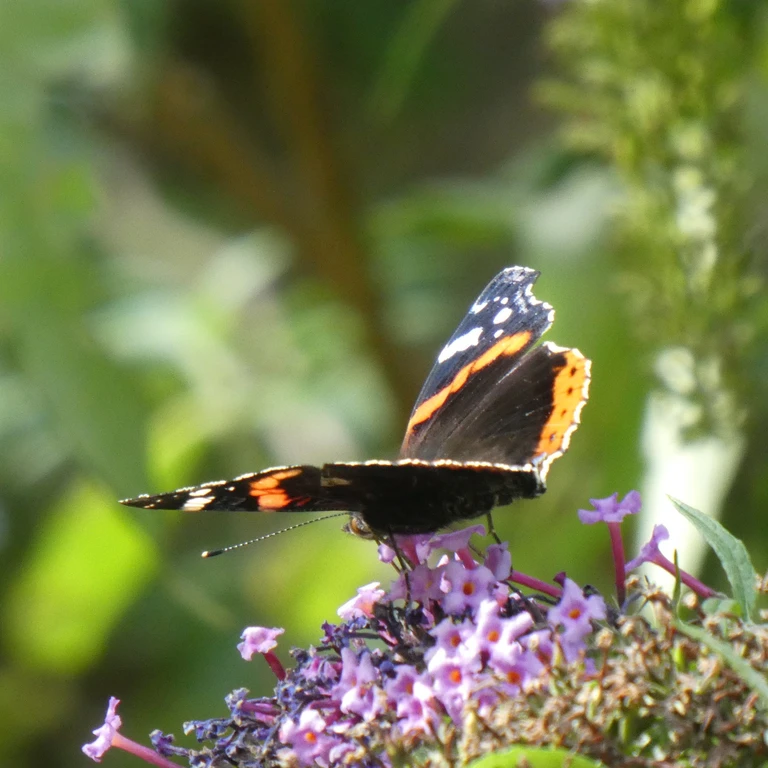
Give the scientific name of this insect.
Vanessa atalanta
